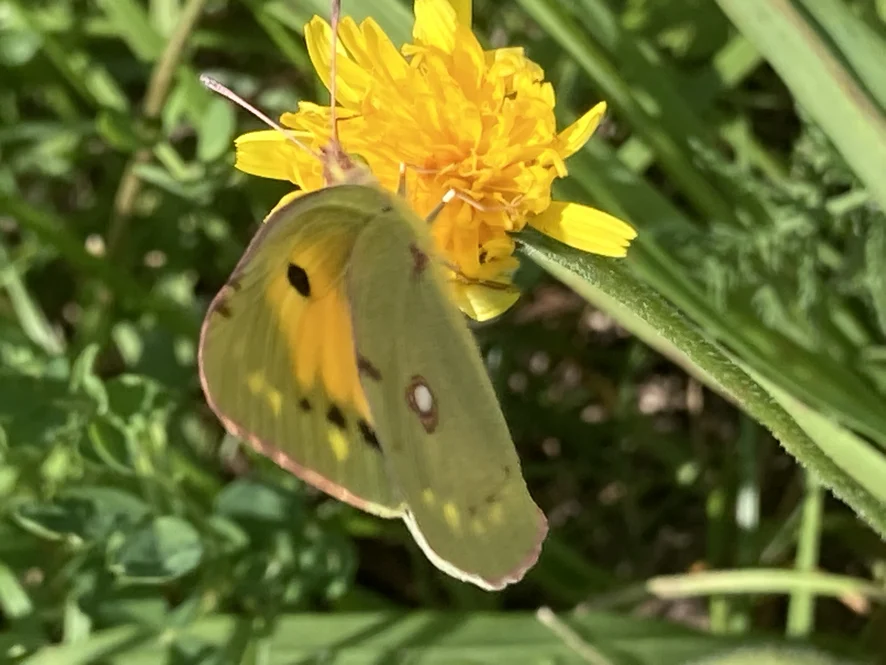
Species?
Colias croceus
